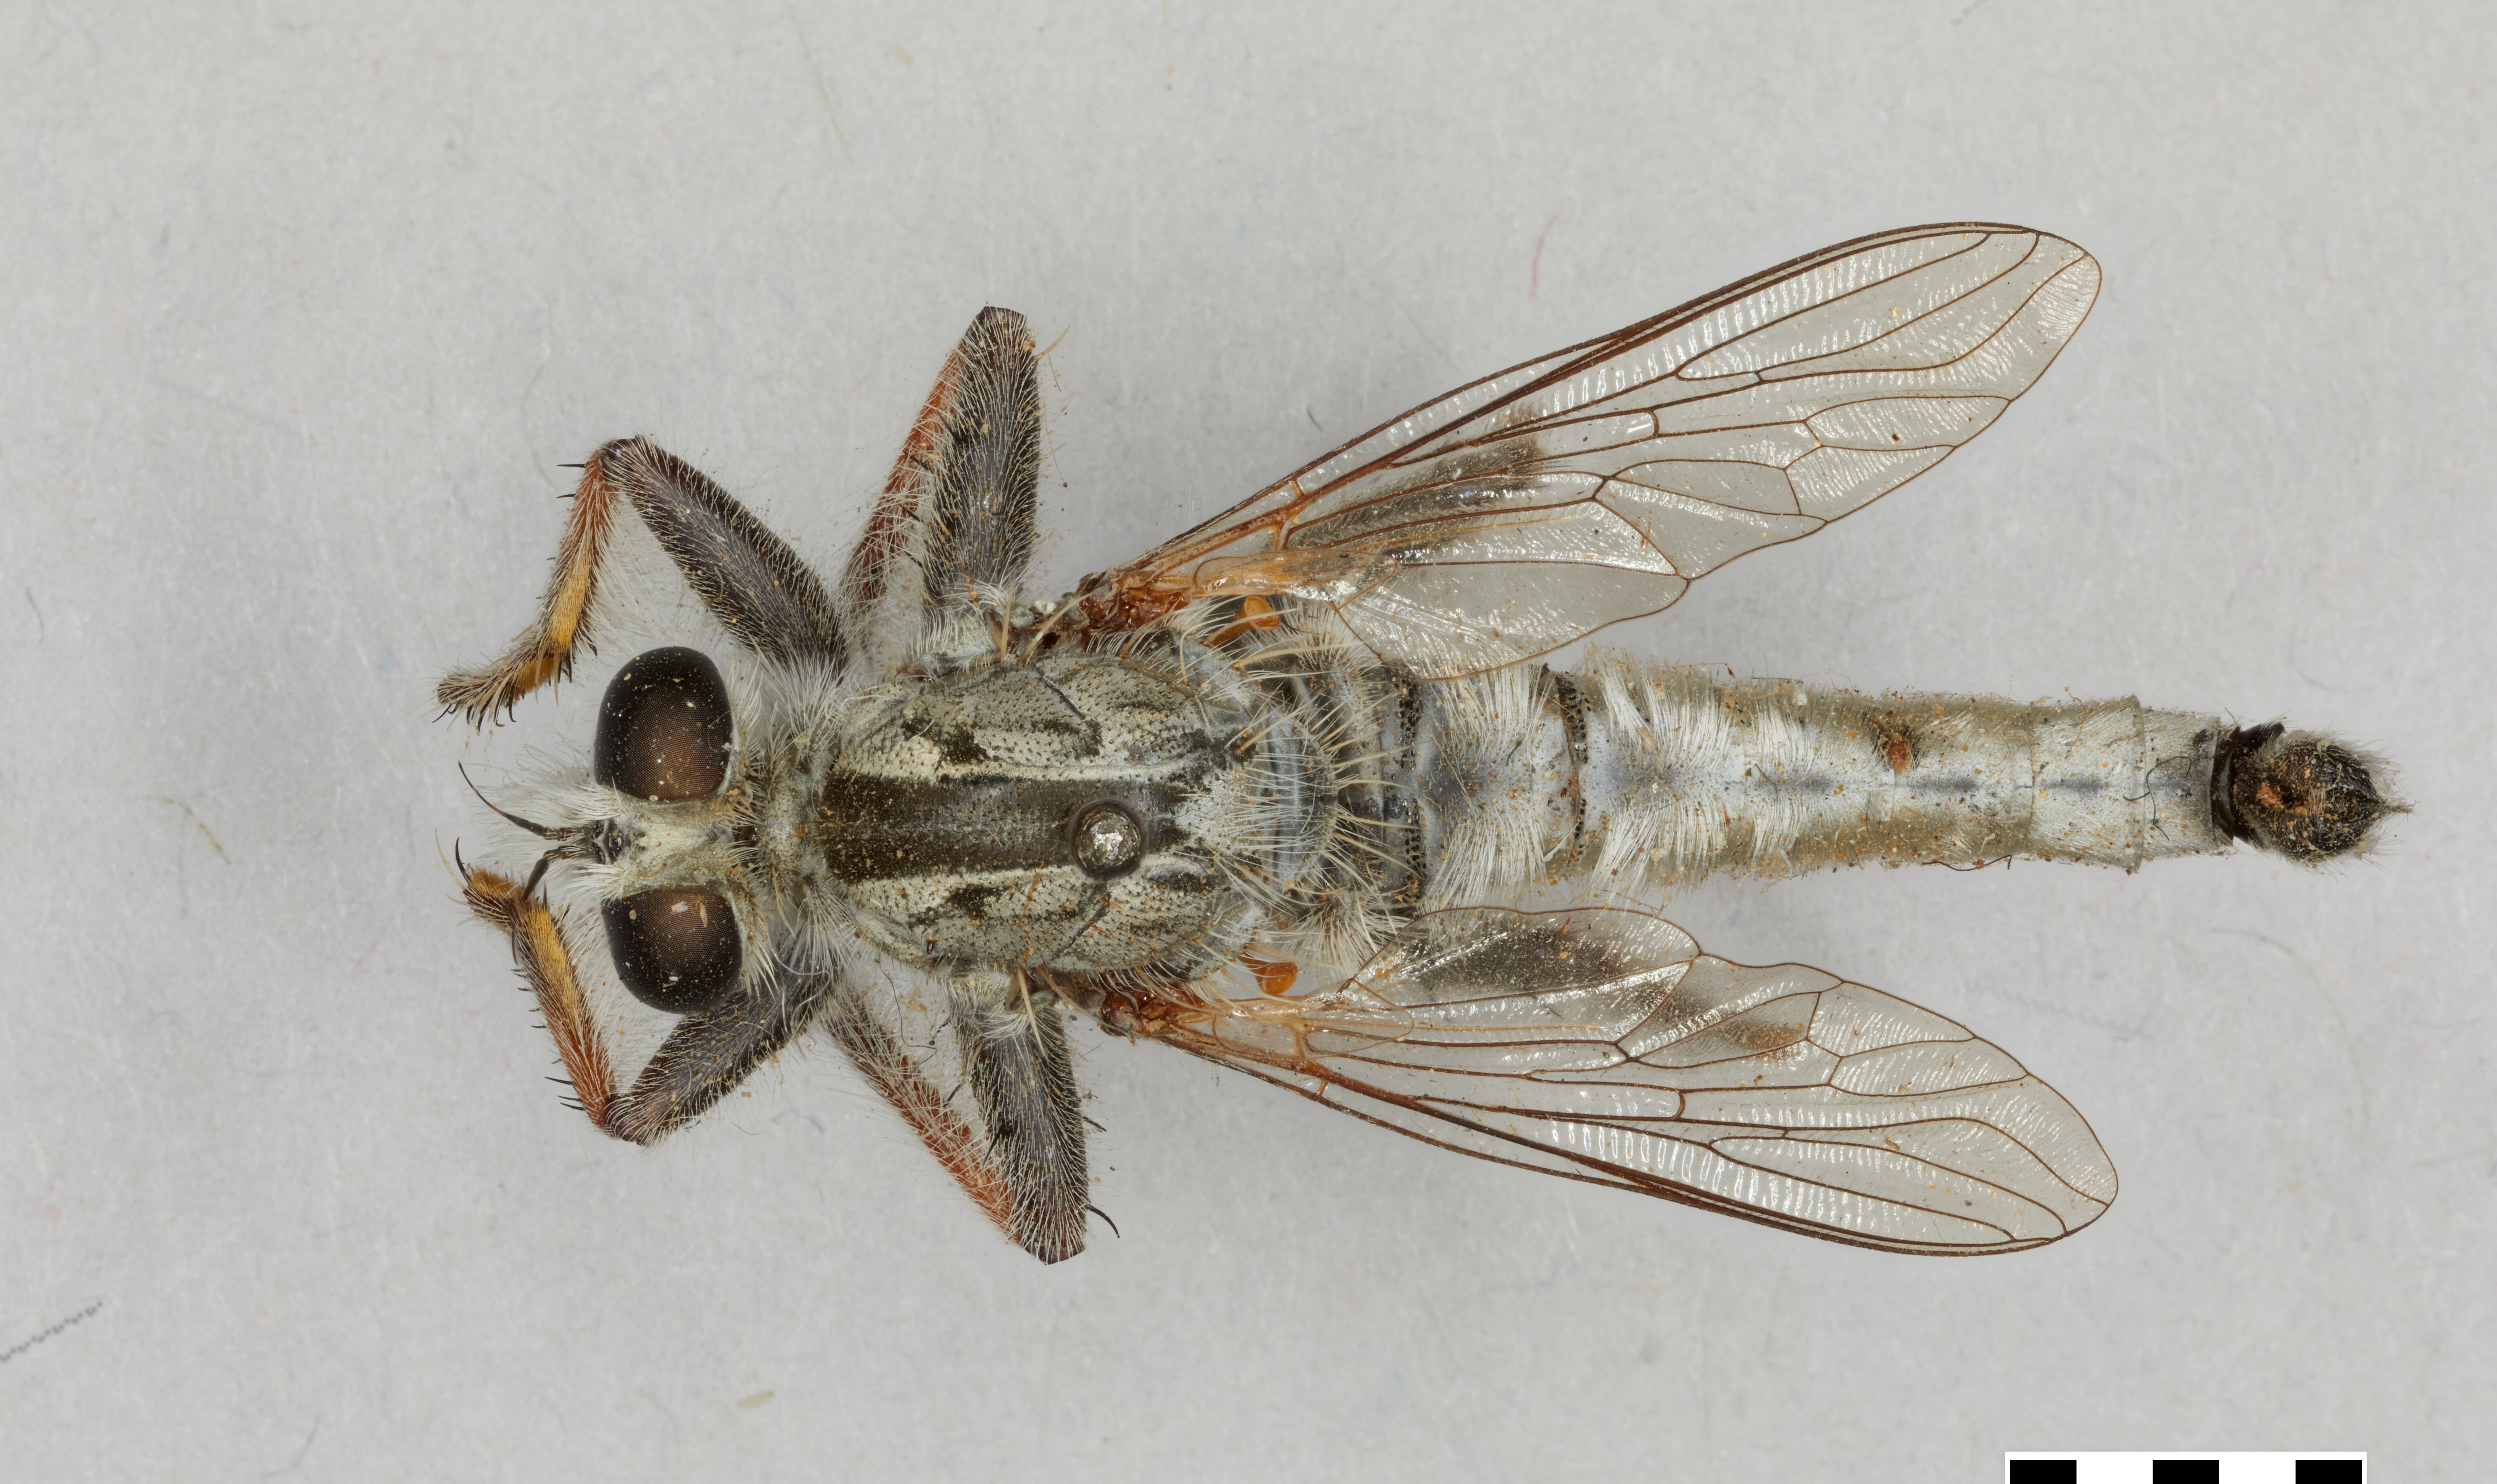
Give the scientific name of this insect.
Efferia candida
